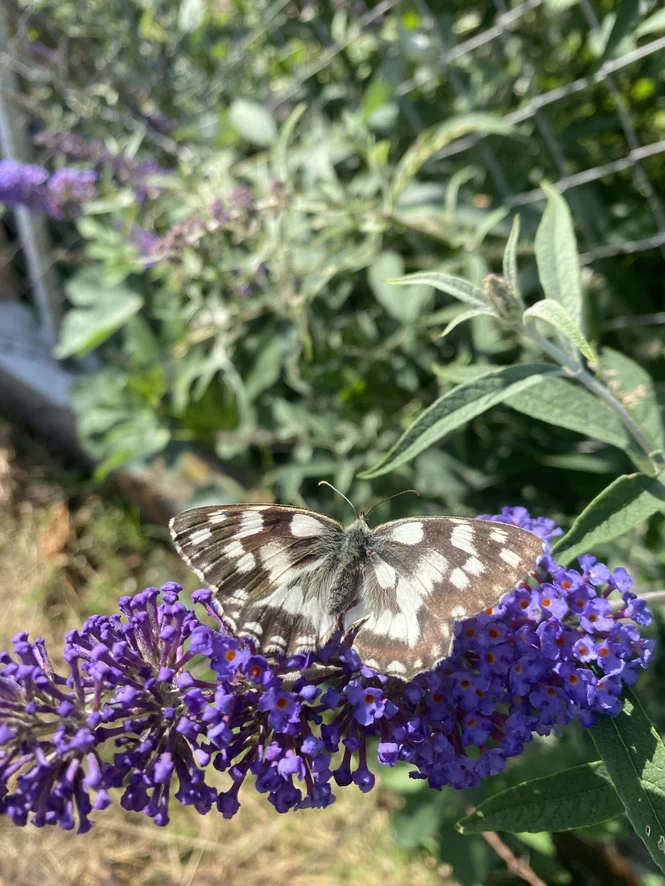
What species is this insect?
Melanargia galathea
